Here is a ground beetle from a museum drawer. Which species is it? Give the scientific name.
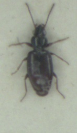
Bembidion normannum
